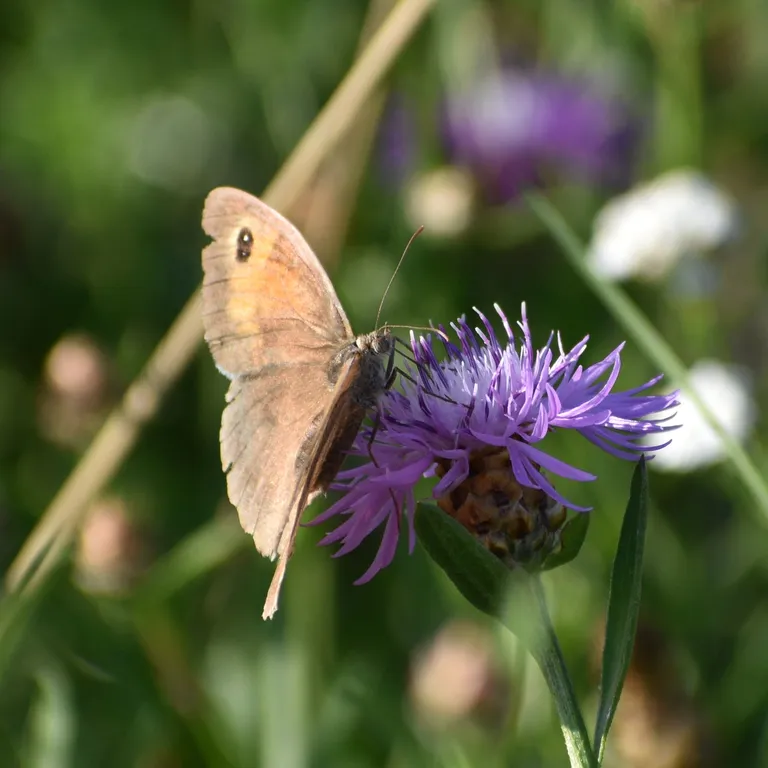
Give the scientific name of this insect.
Maniola jurtina
